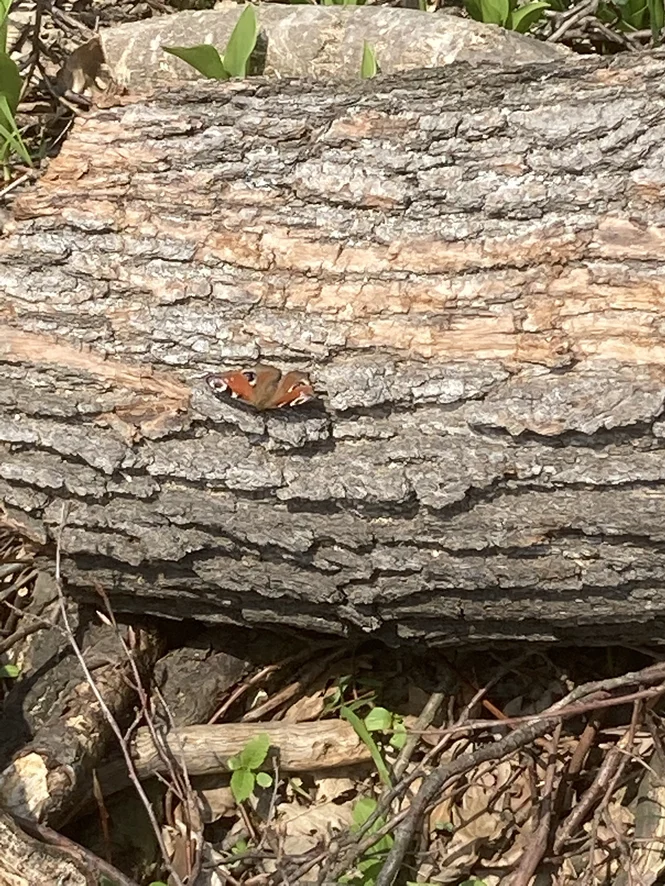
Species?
Aglais io
